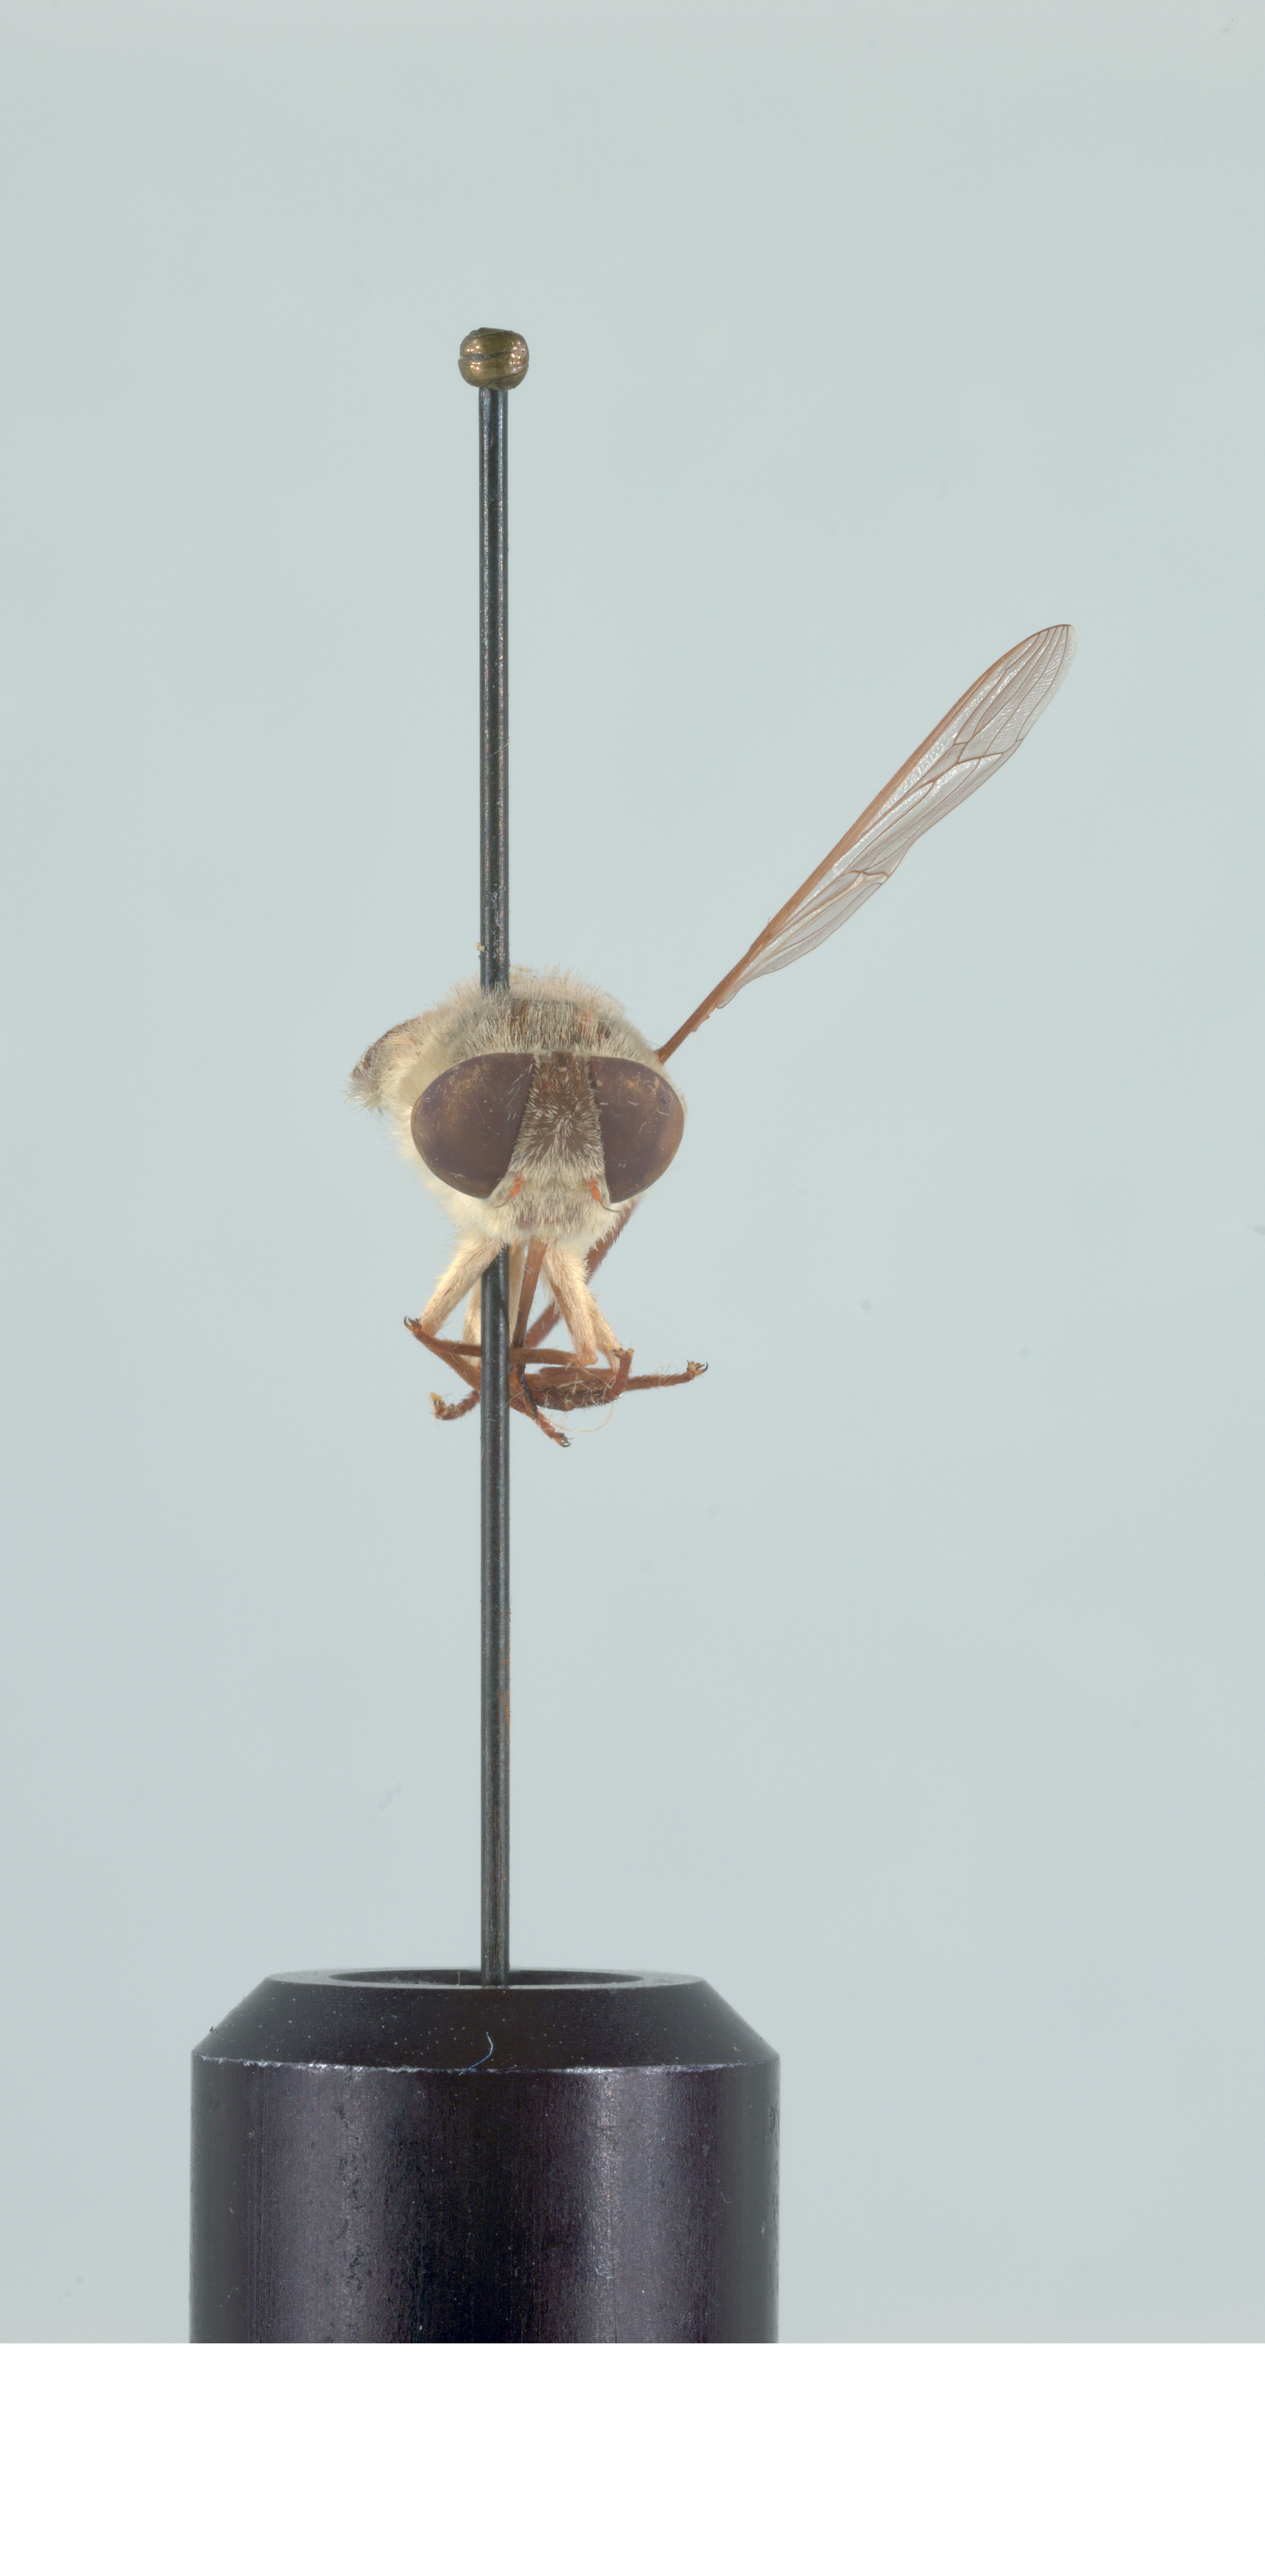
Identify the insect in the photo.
Neorhynchocephalus volaticus
